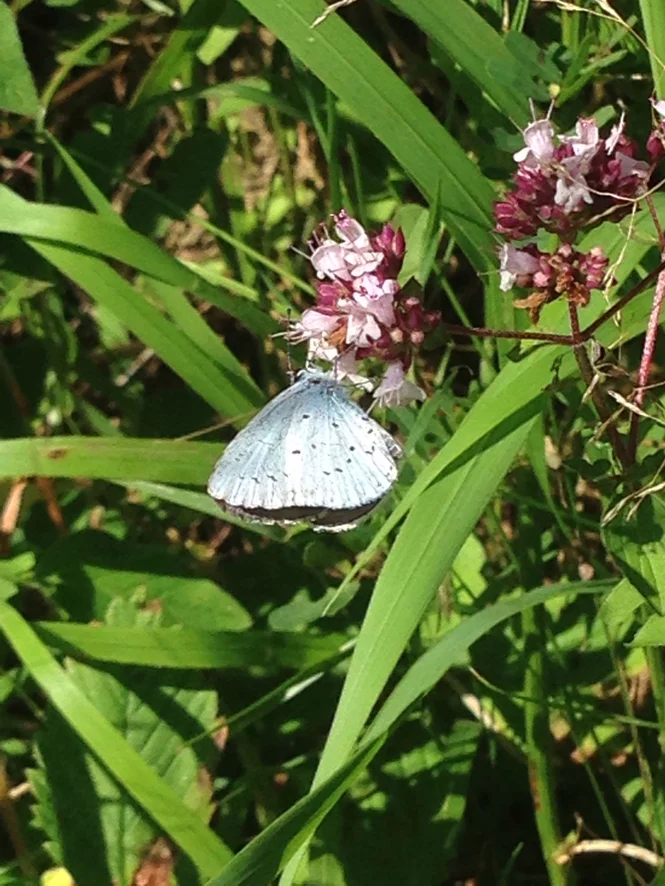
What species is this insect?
Celastrina argiolus
